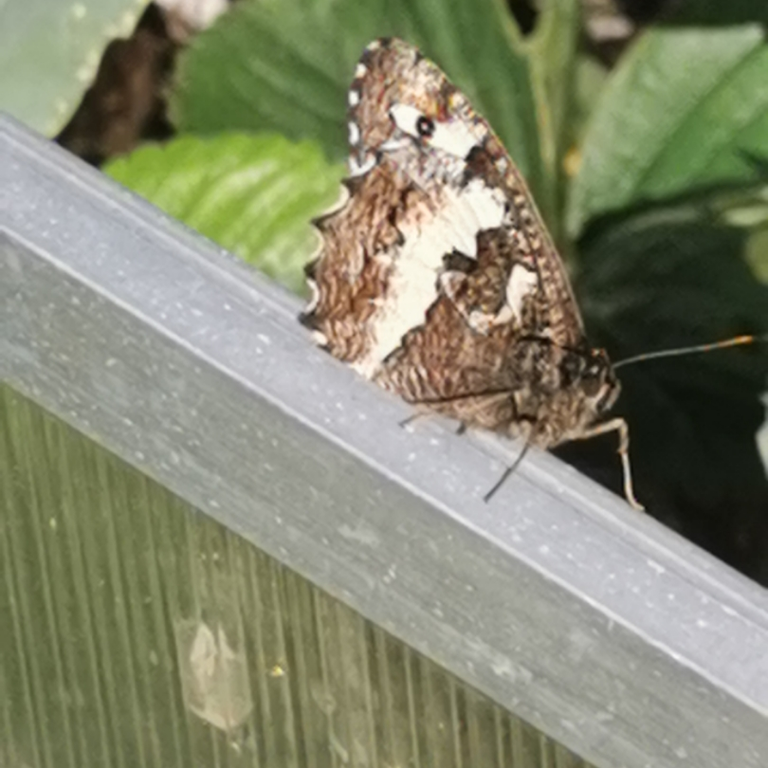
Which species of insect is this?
Brintesia circe
